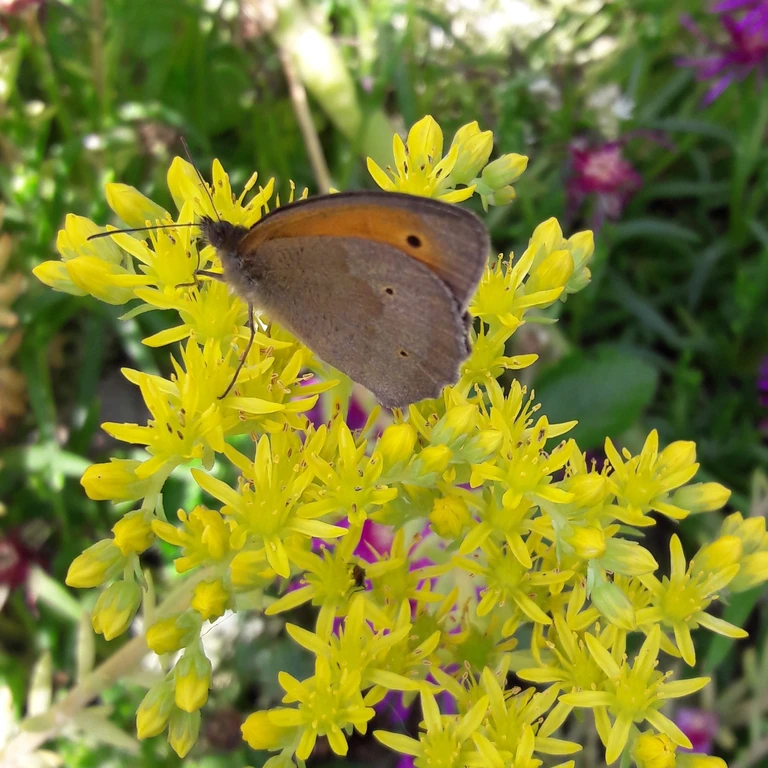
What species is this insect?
Maniola jurtina
